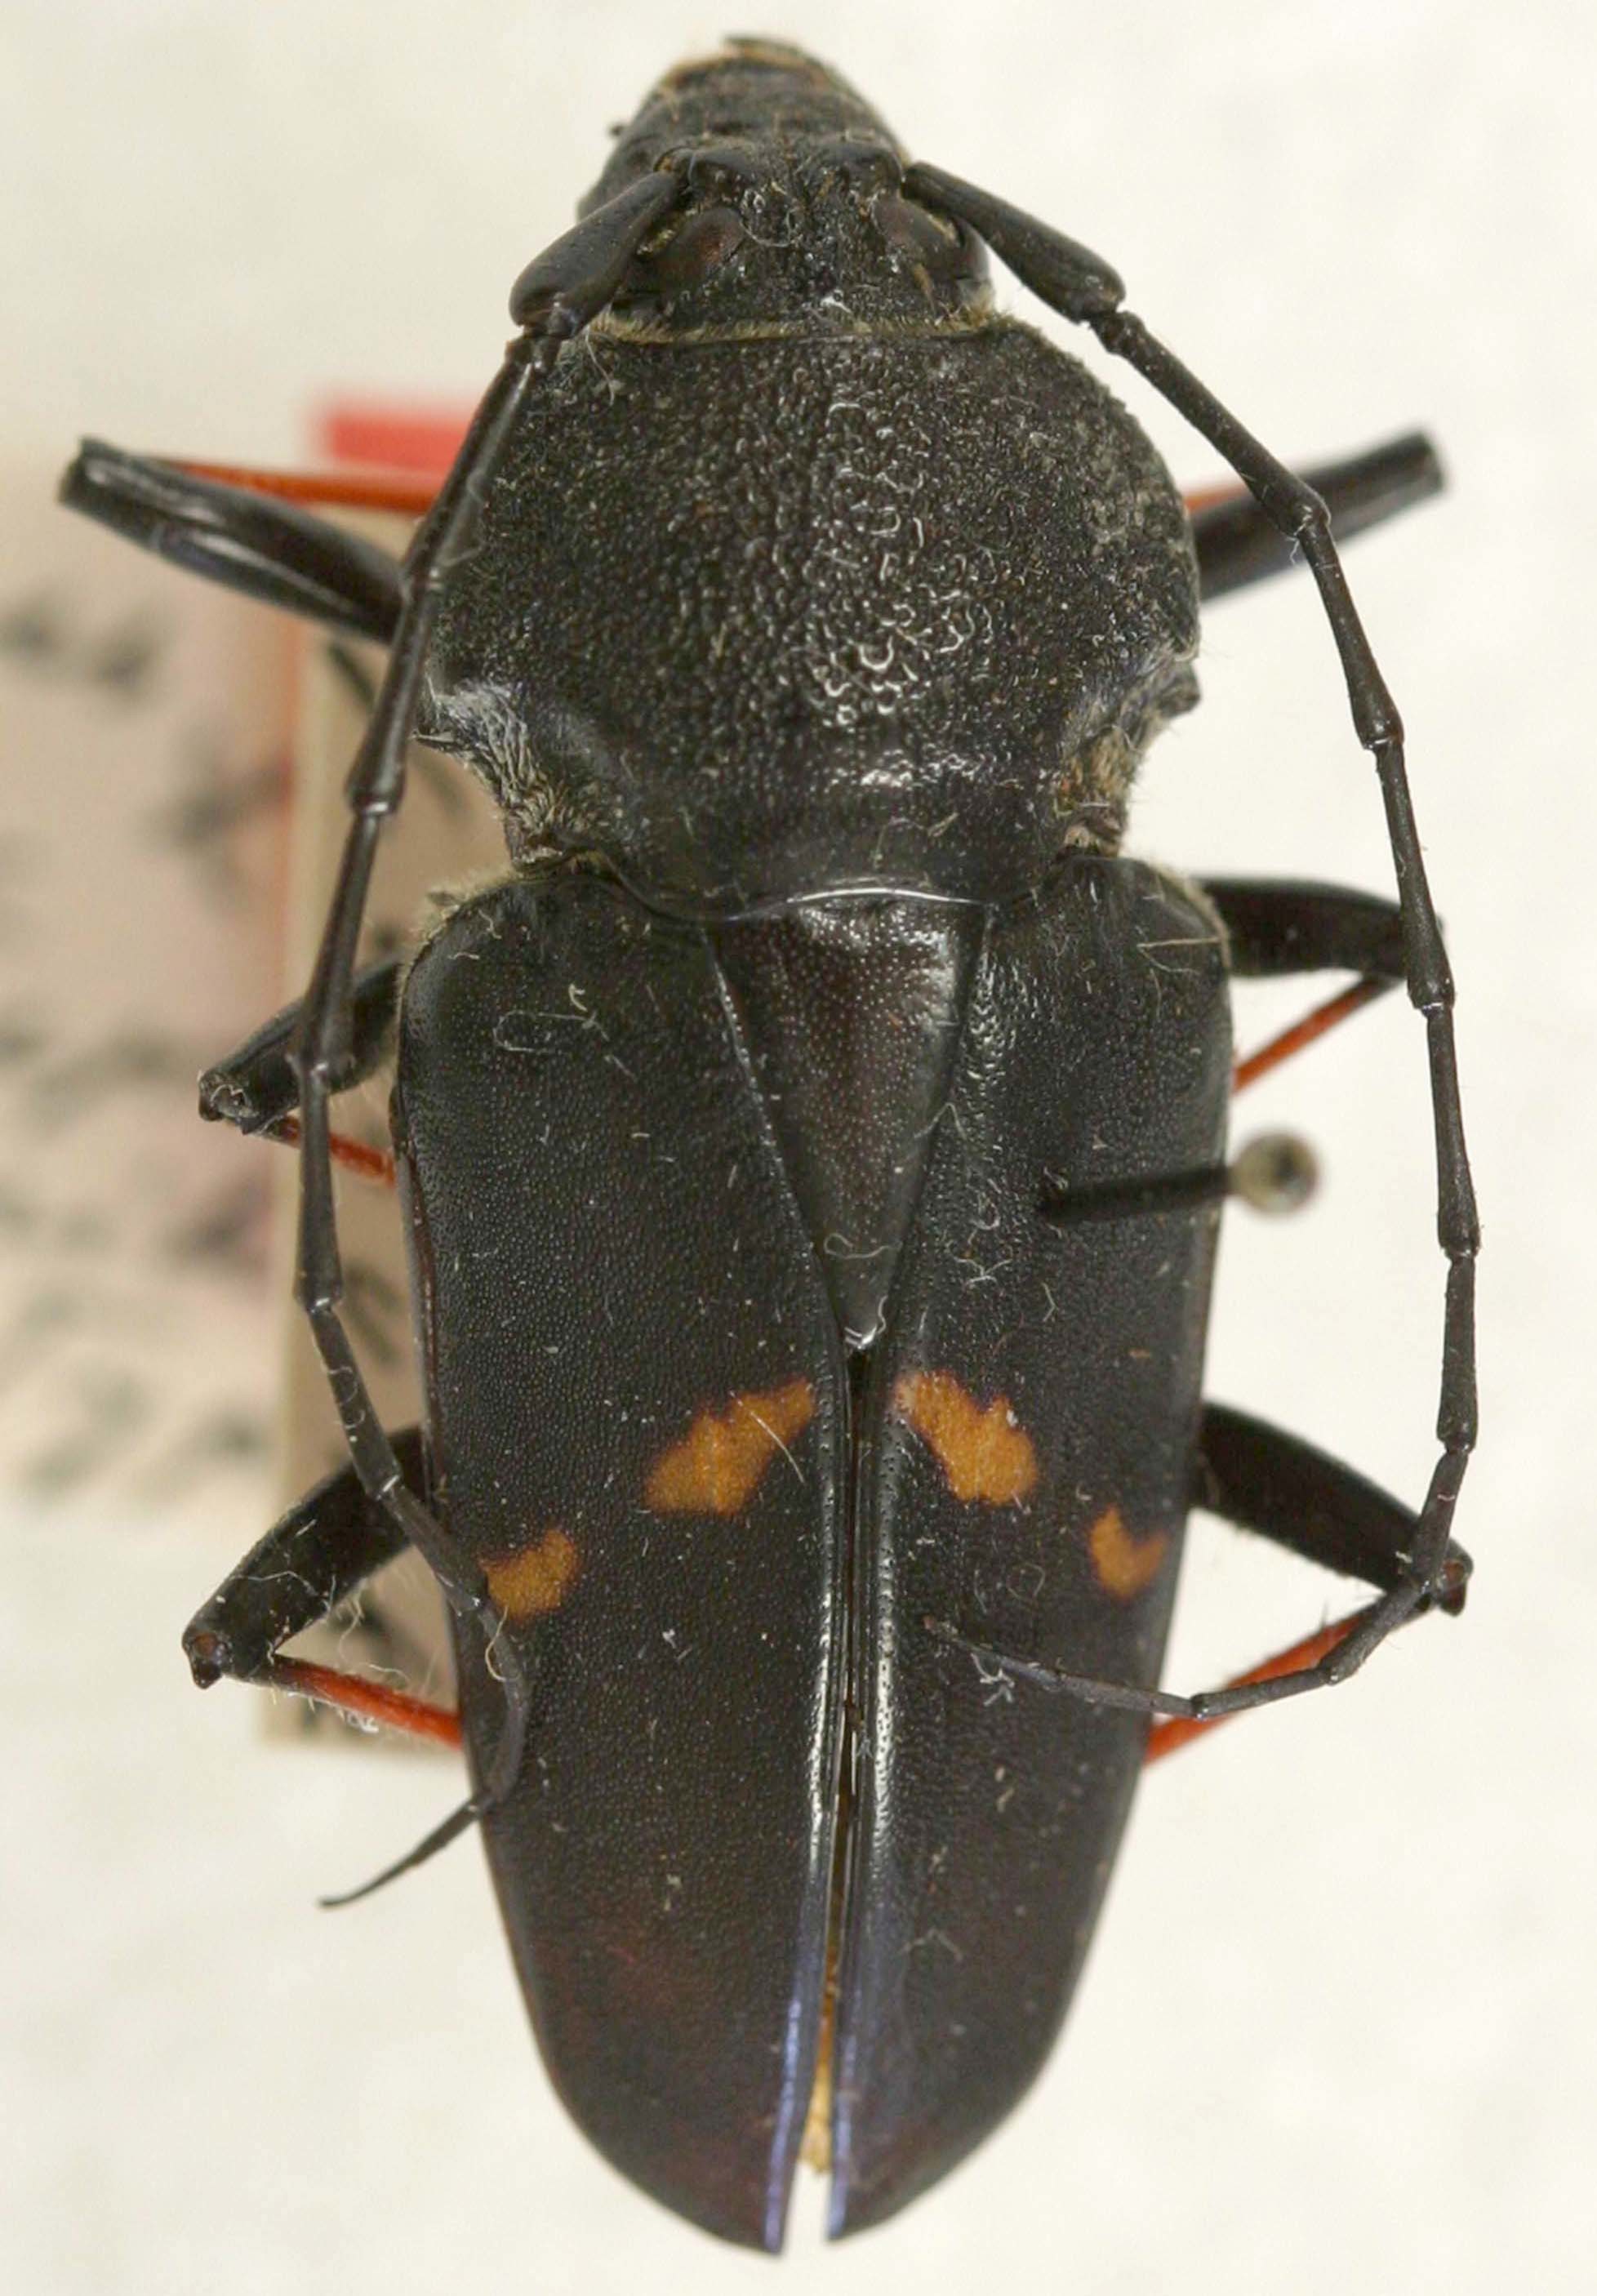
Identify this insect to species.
Megaderus stigma
